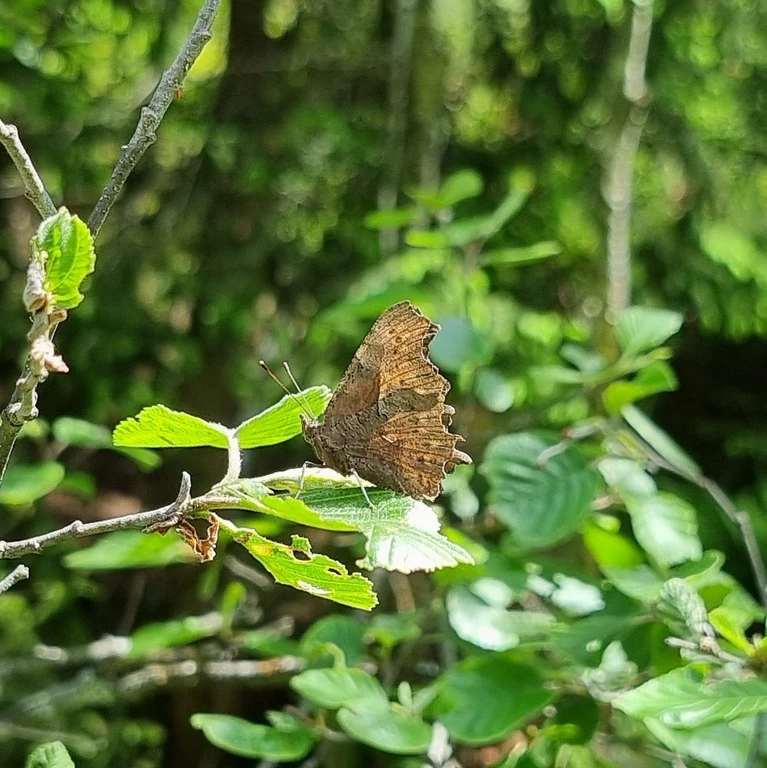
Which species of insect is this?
Polygonia c-album
